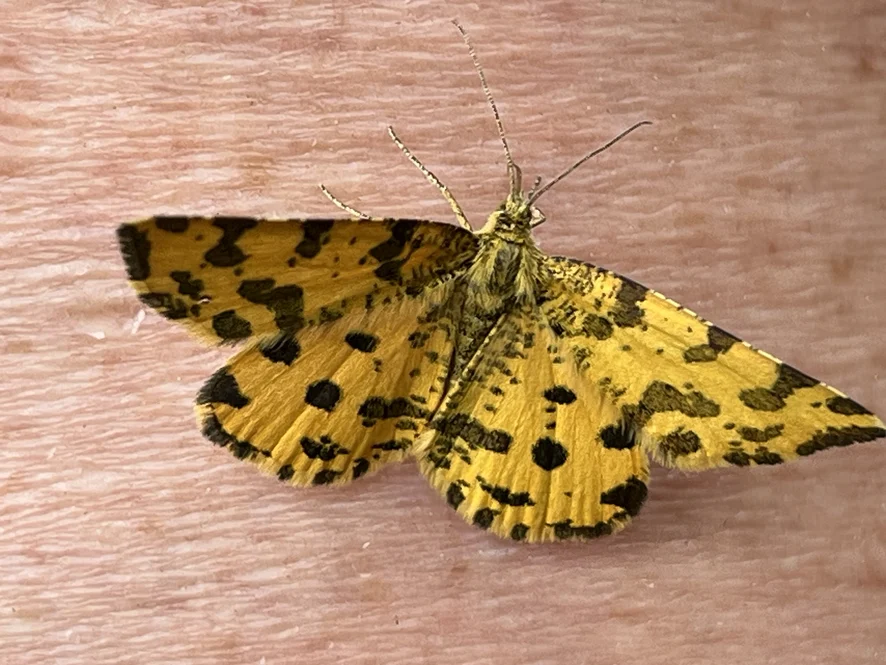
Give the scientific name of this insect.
Pseudopanthera macularia
